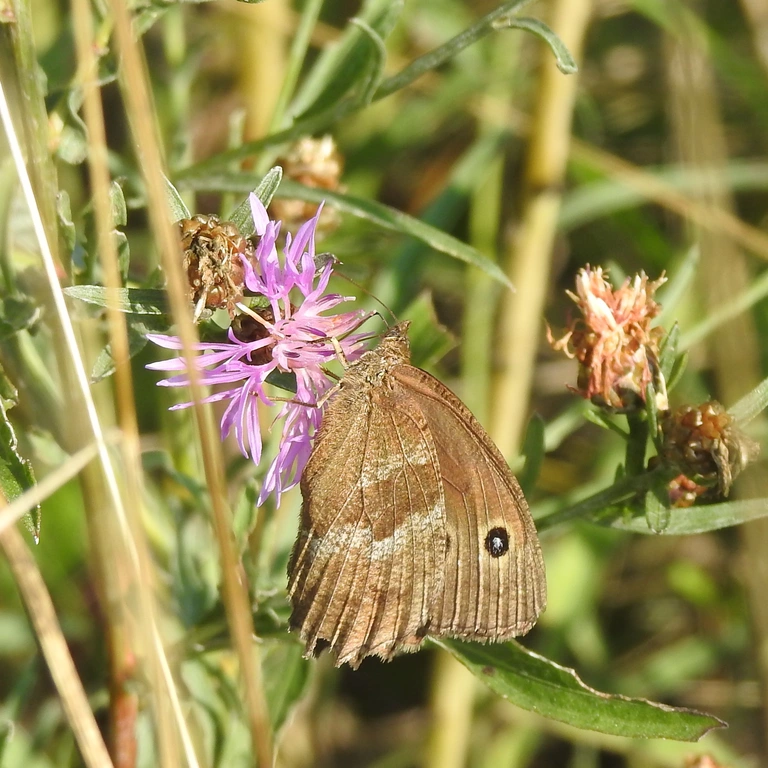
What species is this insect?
Minois dryas
